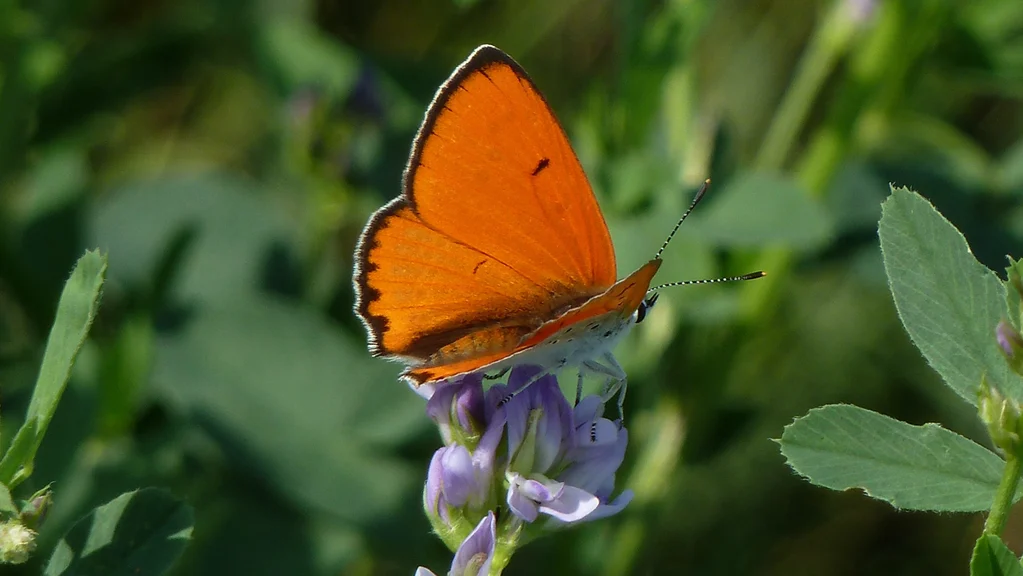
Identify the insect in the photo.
Lycaena dispar
